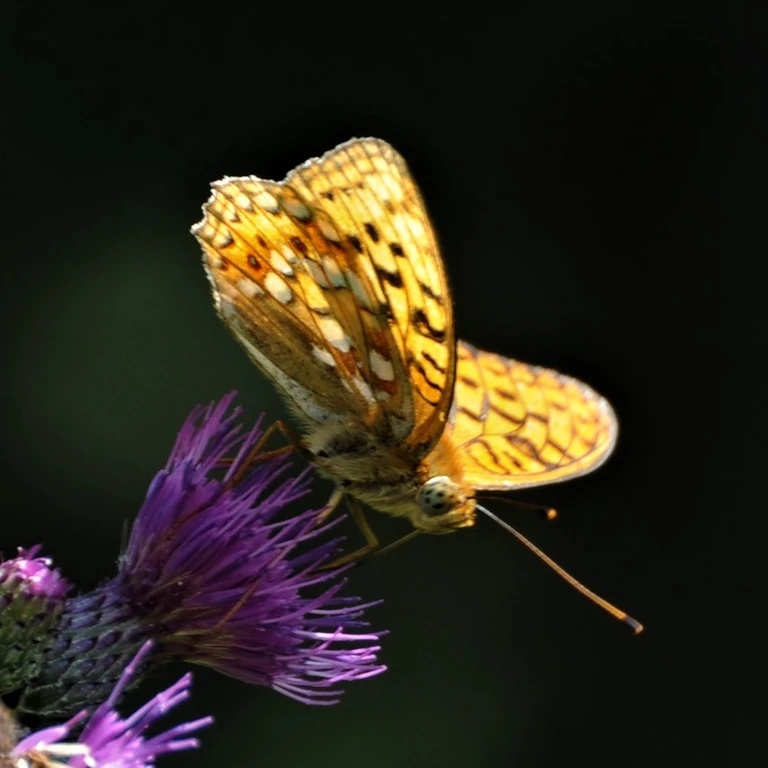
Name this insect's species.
Fabriciana adippe
